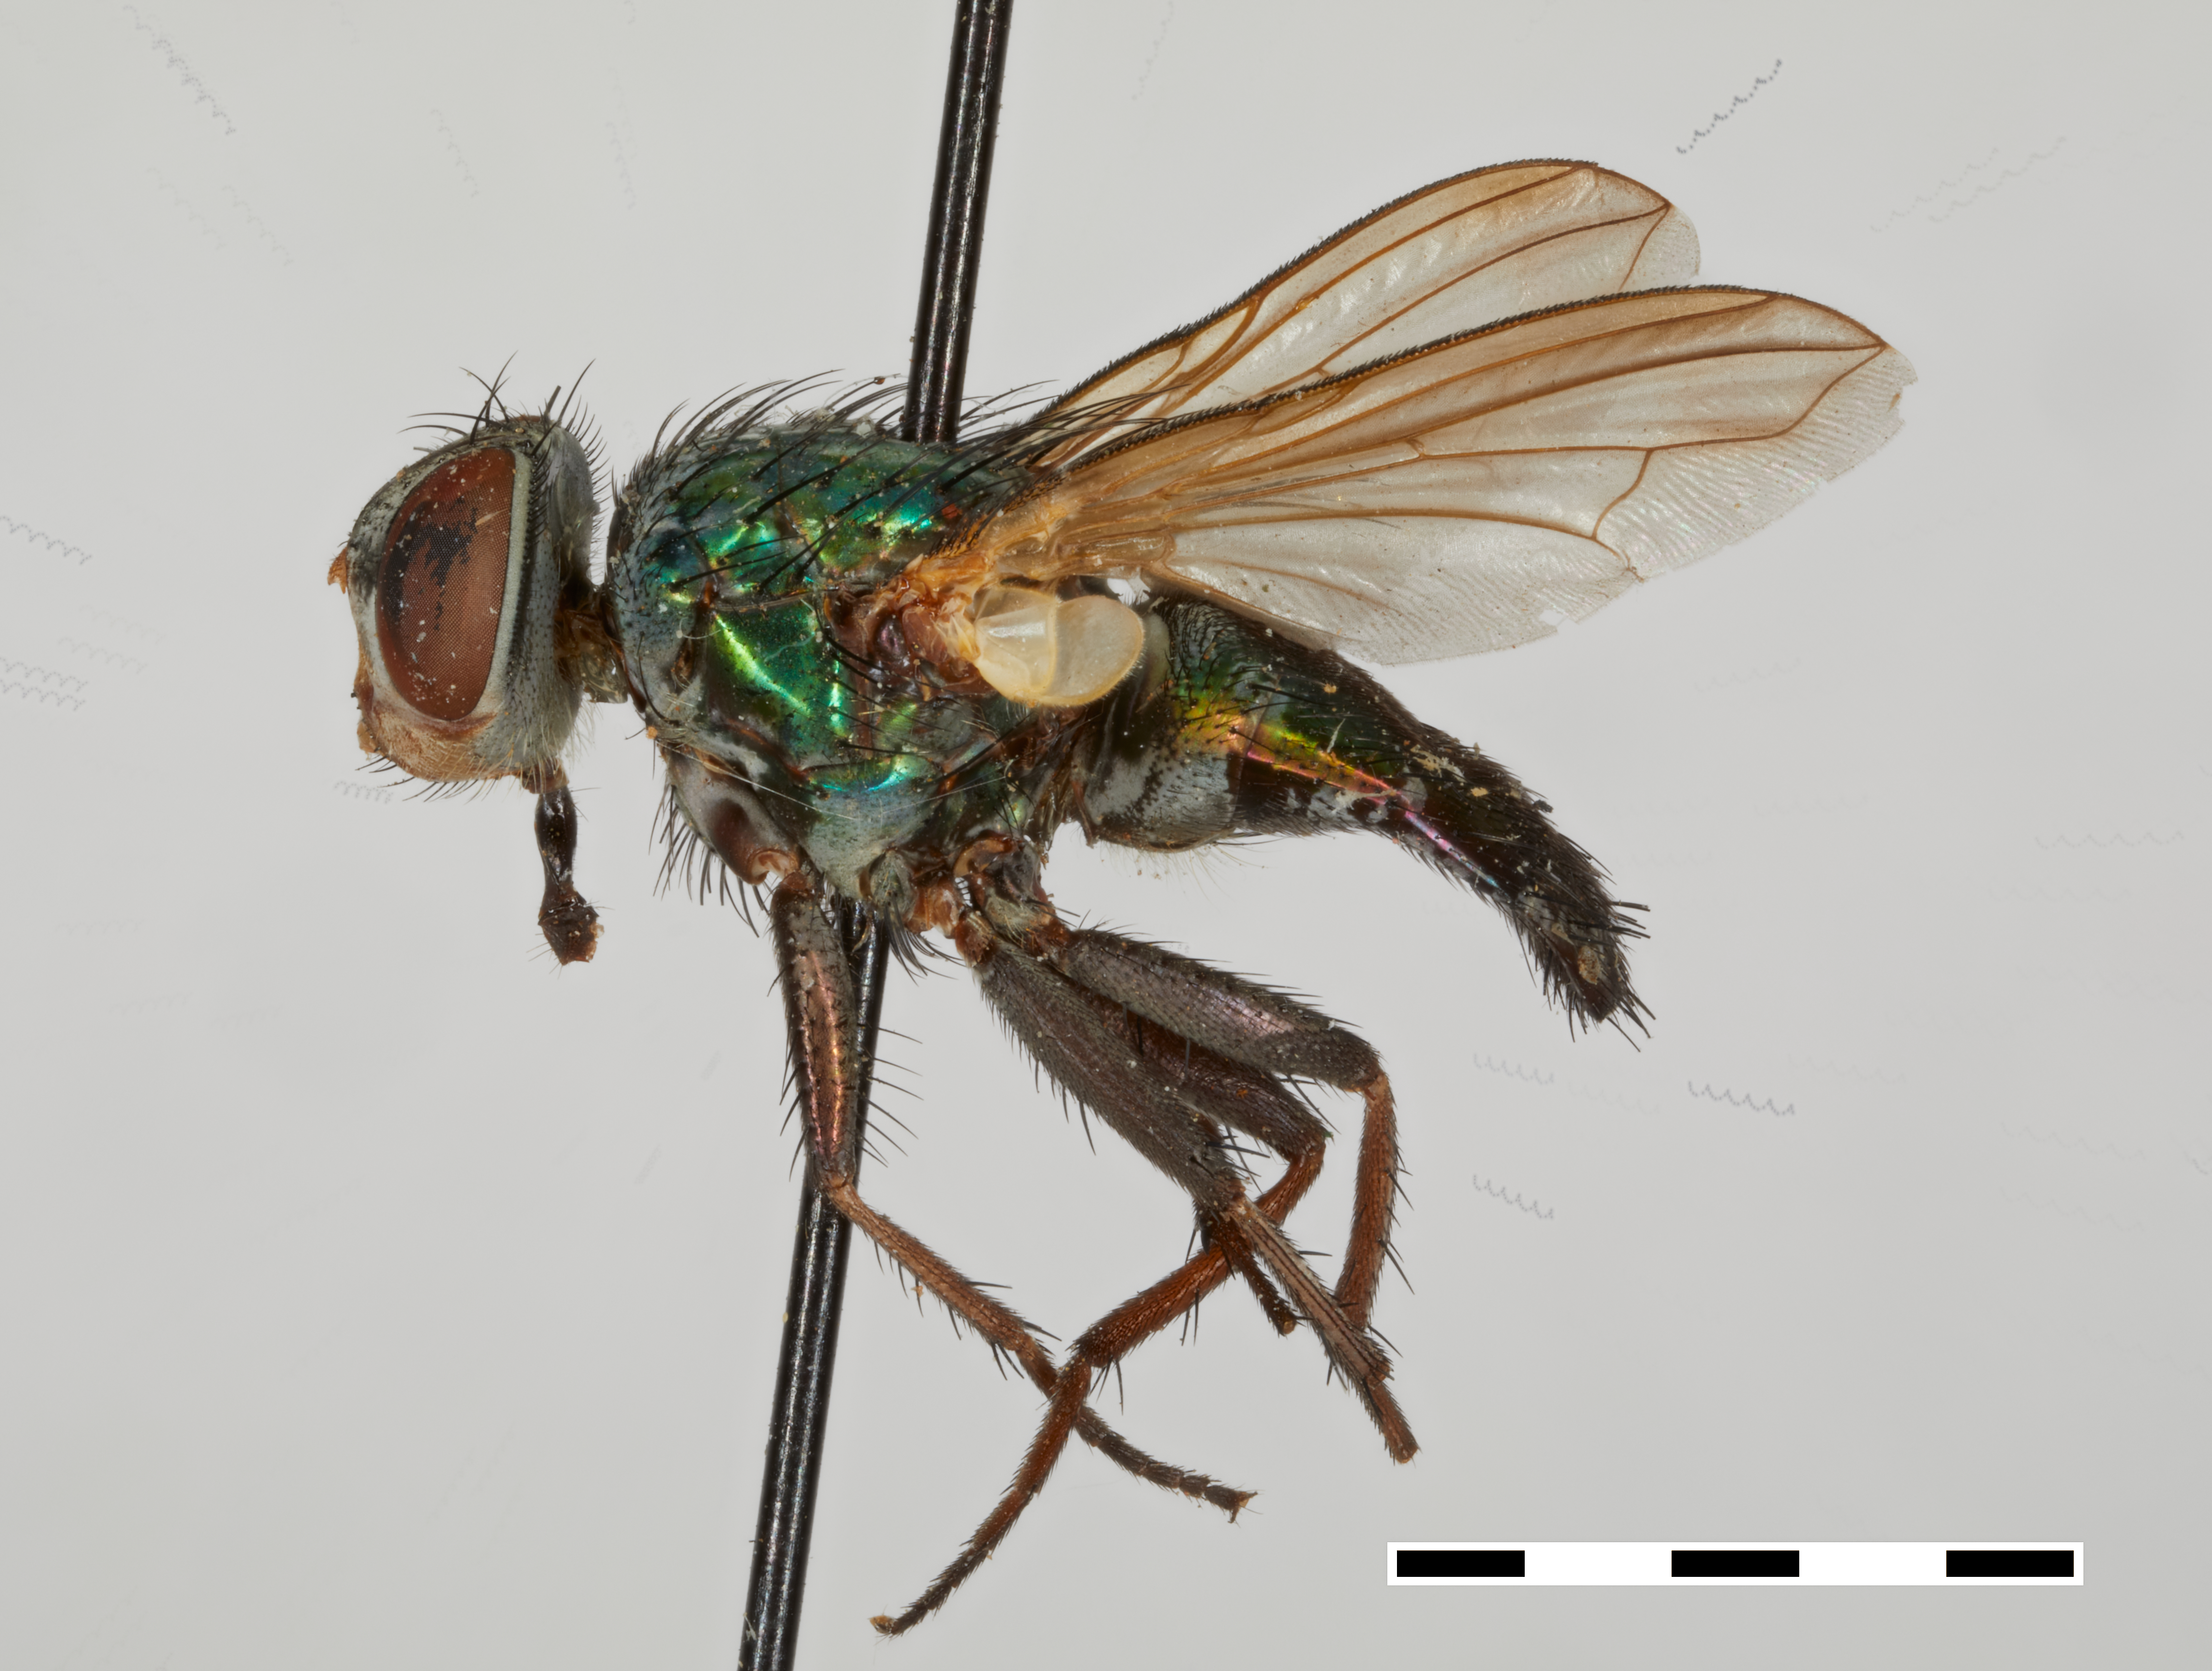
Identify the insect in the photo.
Idiopsis buccata (also Strongyloneura buccata)
